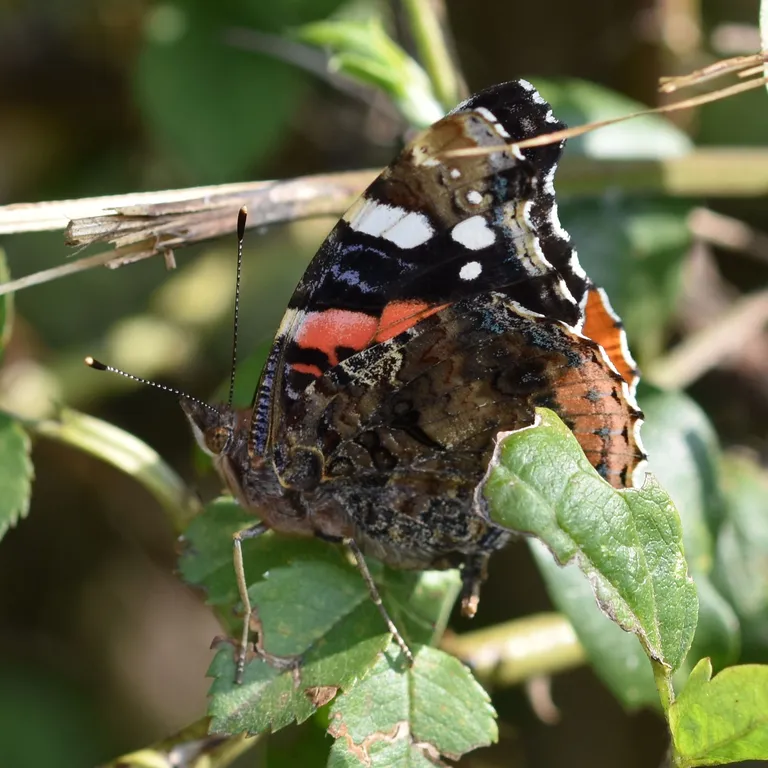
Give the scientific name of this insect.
Vanessa atalanta
